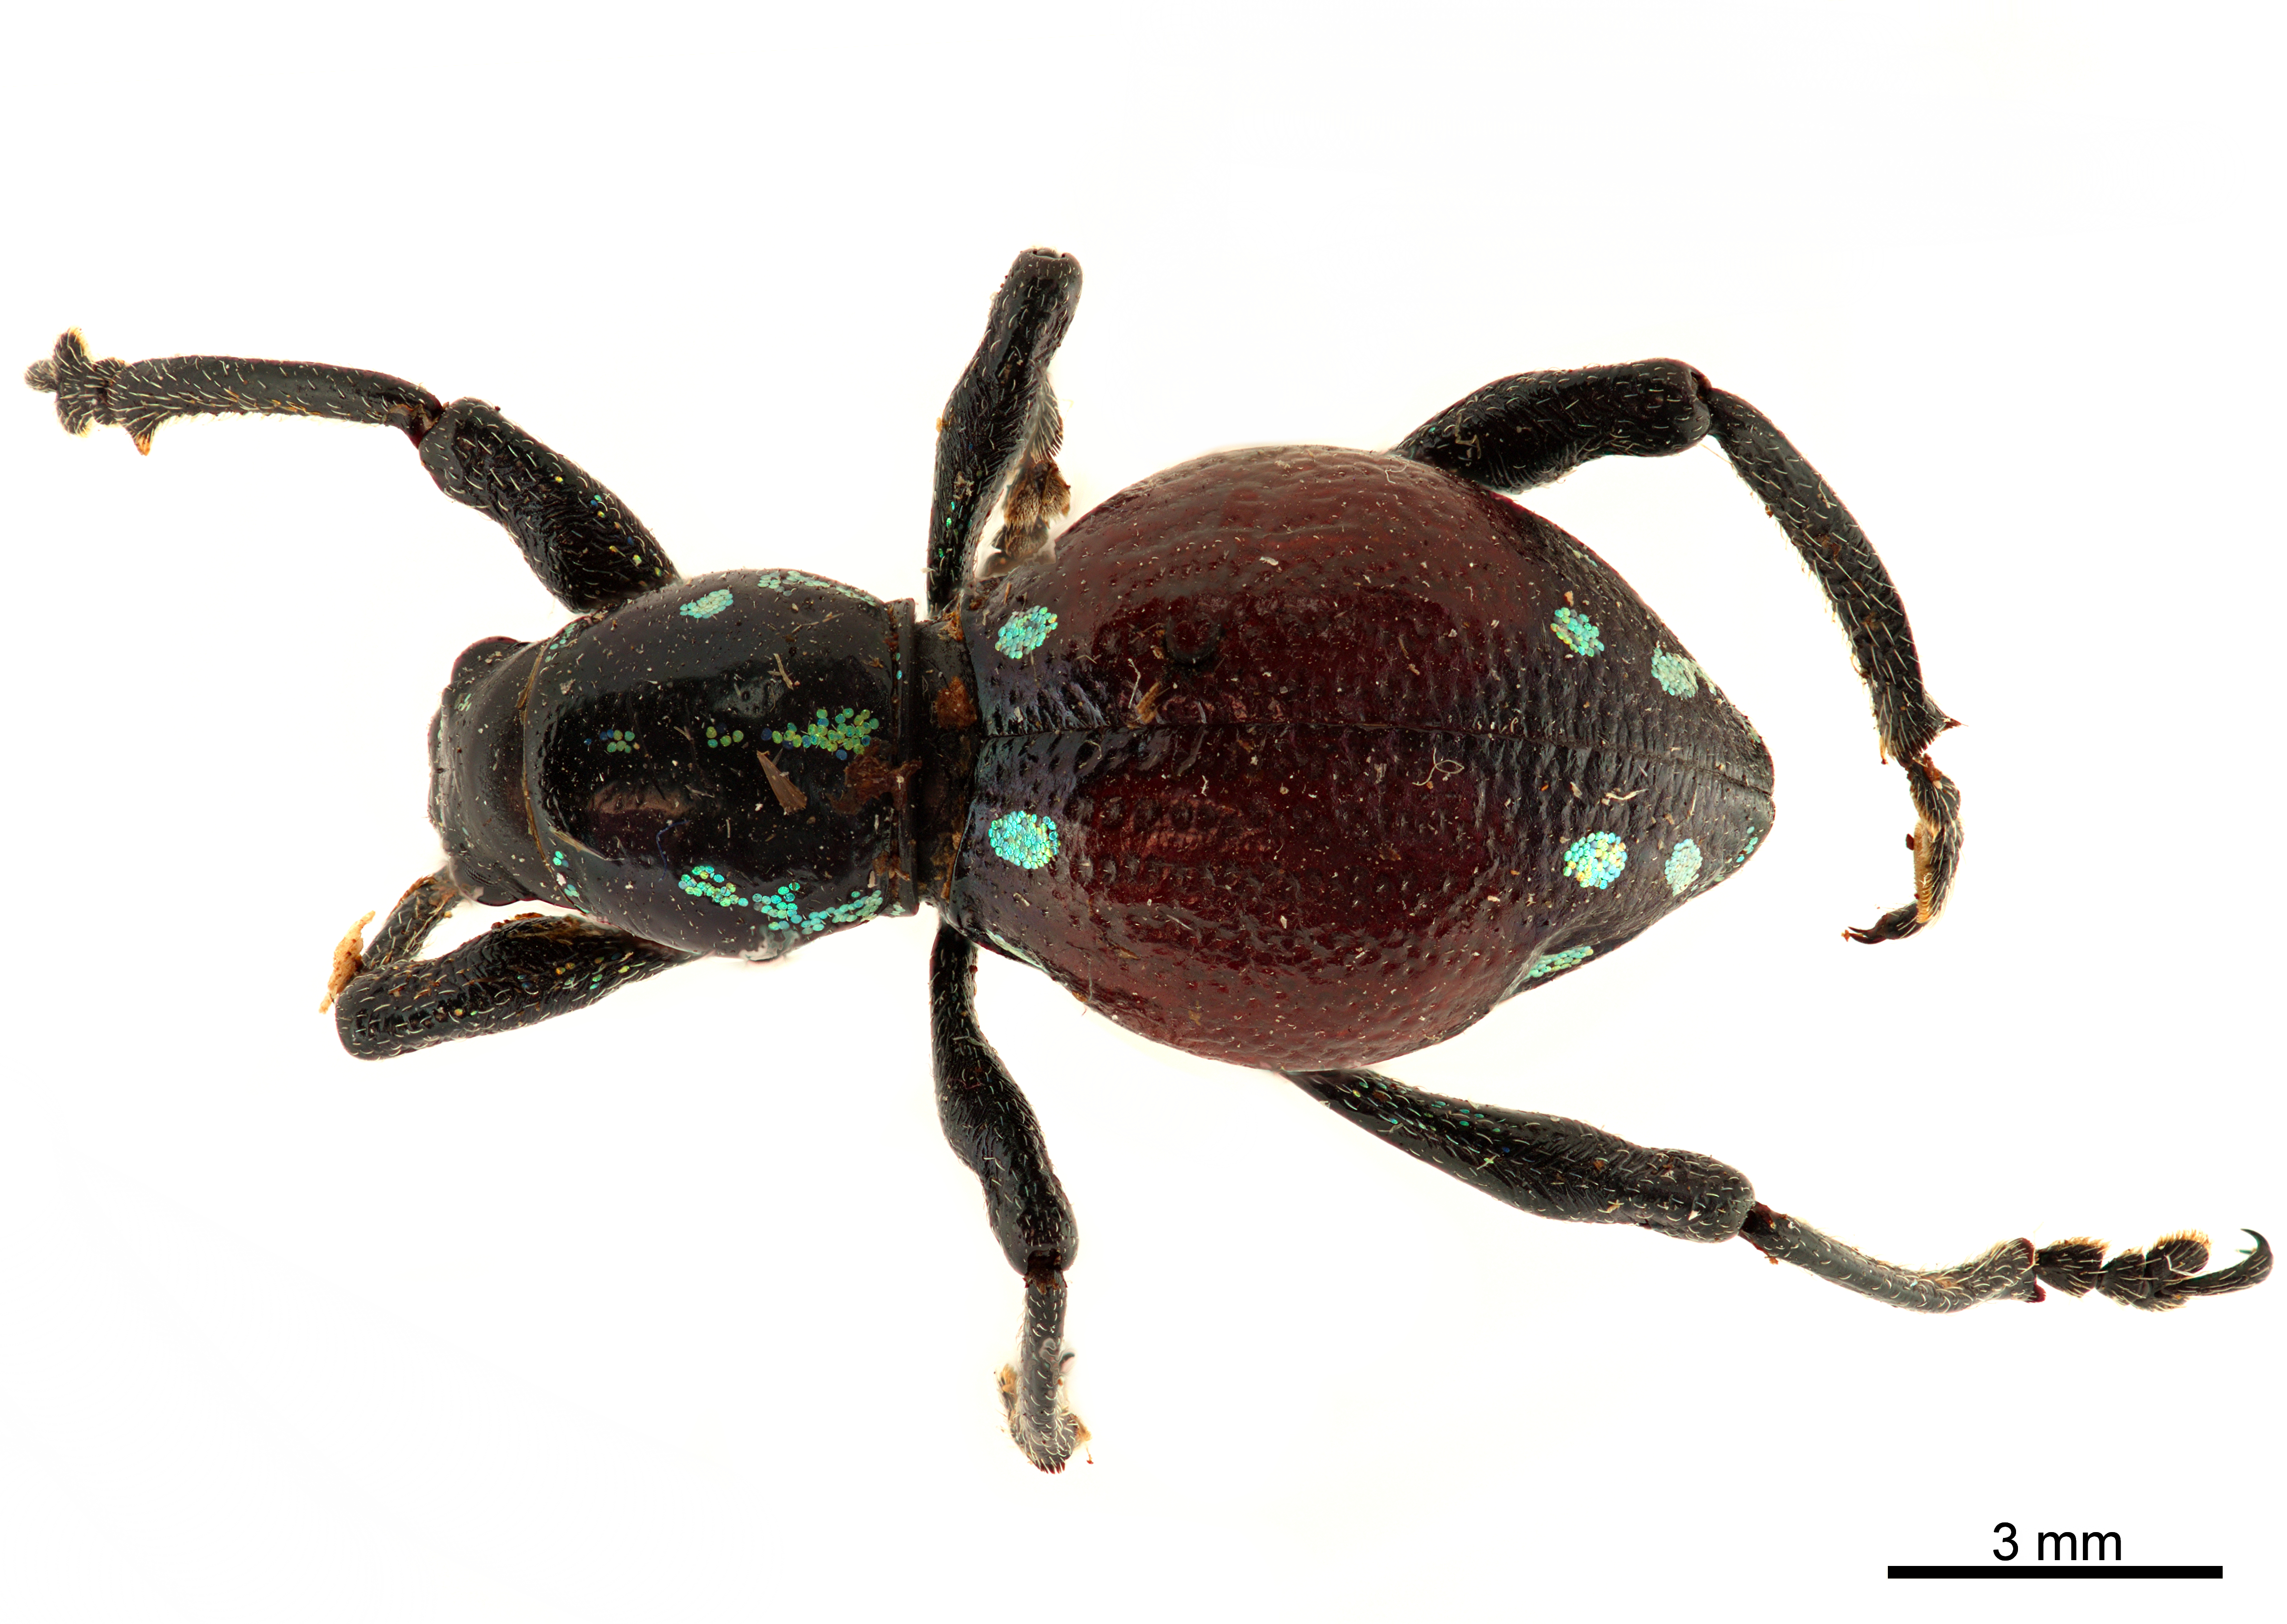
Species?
Pantorhytes plutus
